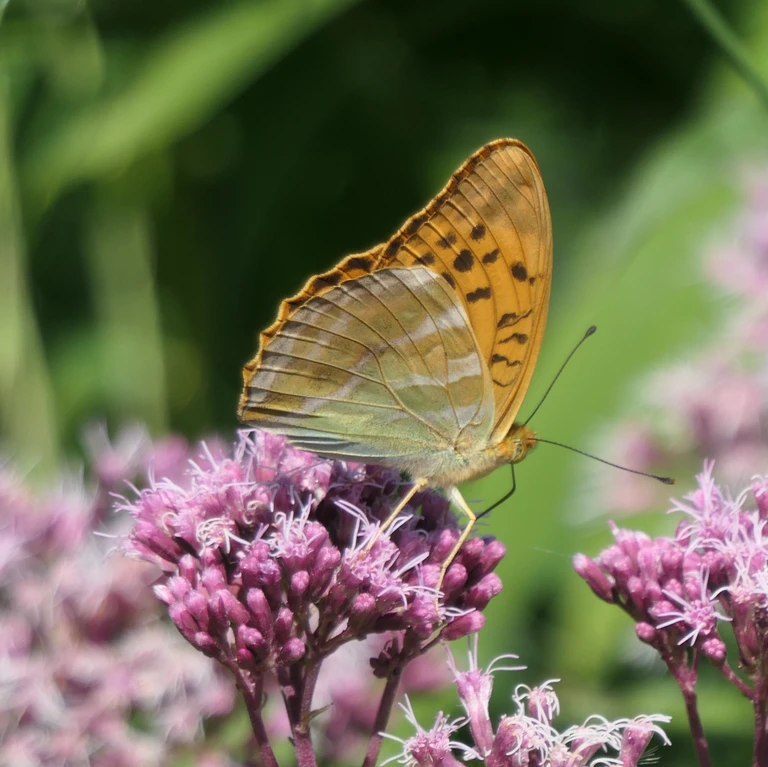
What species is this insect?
Argynnis paphia
